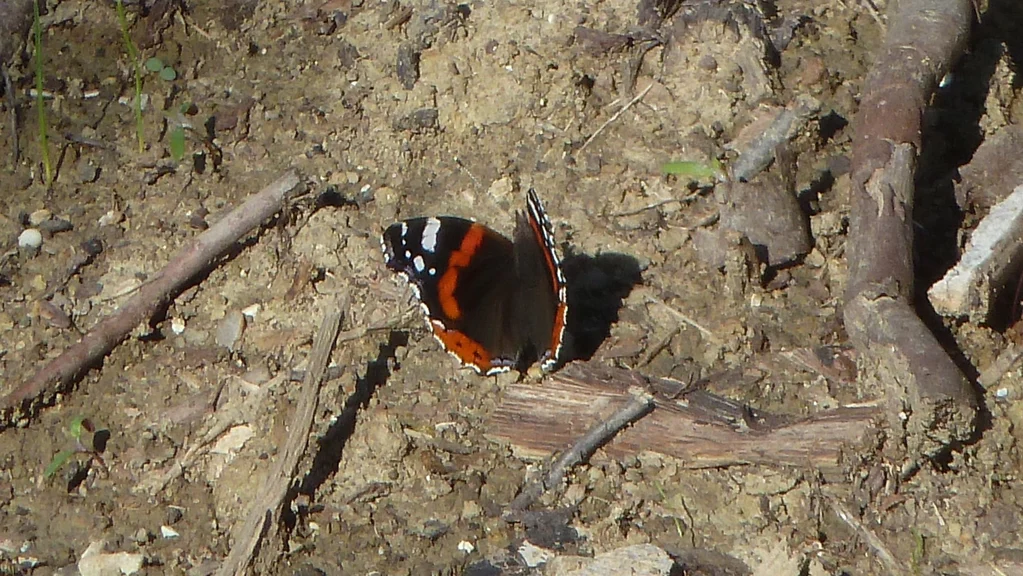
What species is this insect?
Vanessa atalanta
